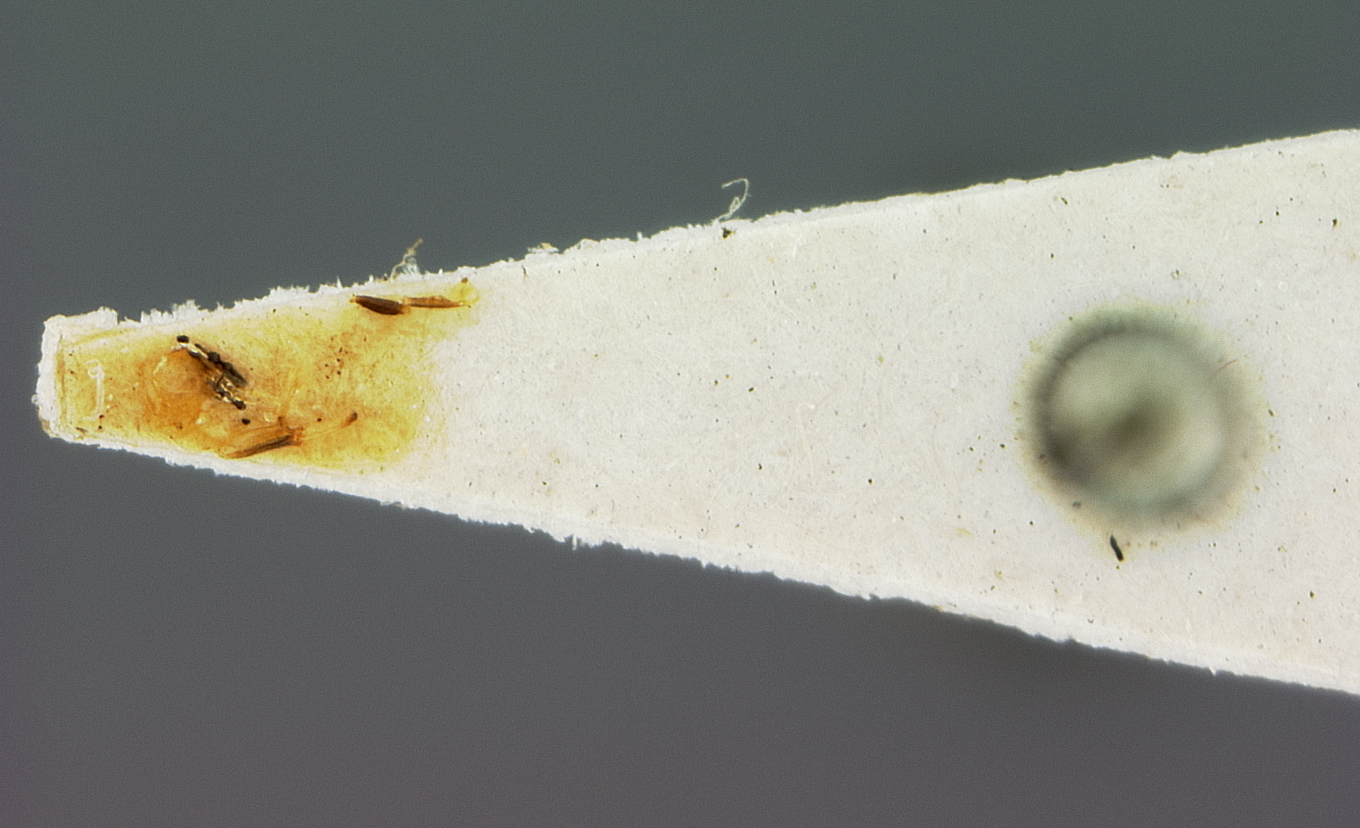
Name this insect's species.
Ashmeadia abnormicornis
